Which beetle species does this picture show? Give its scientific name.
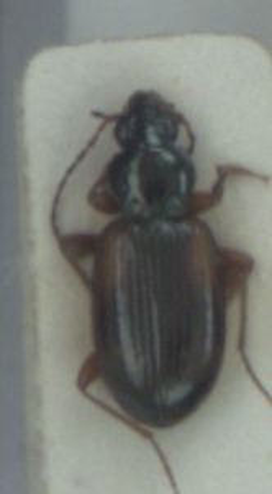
Bembidion tetracolum
